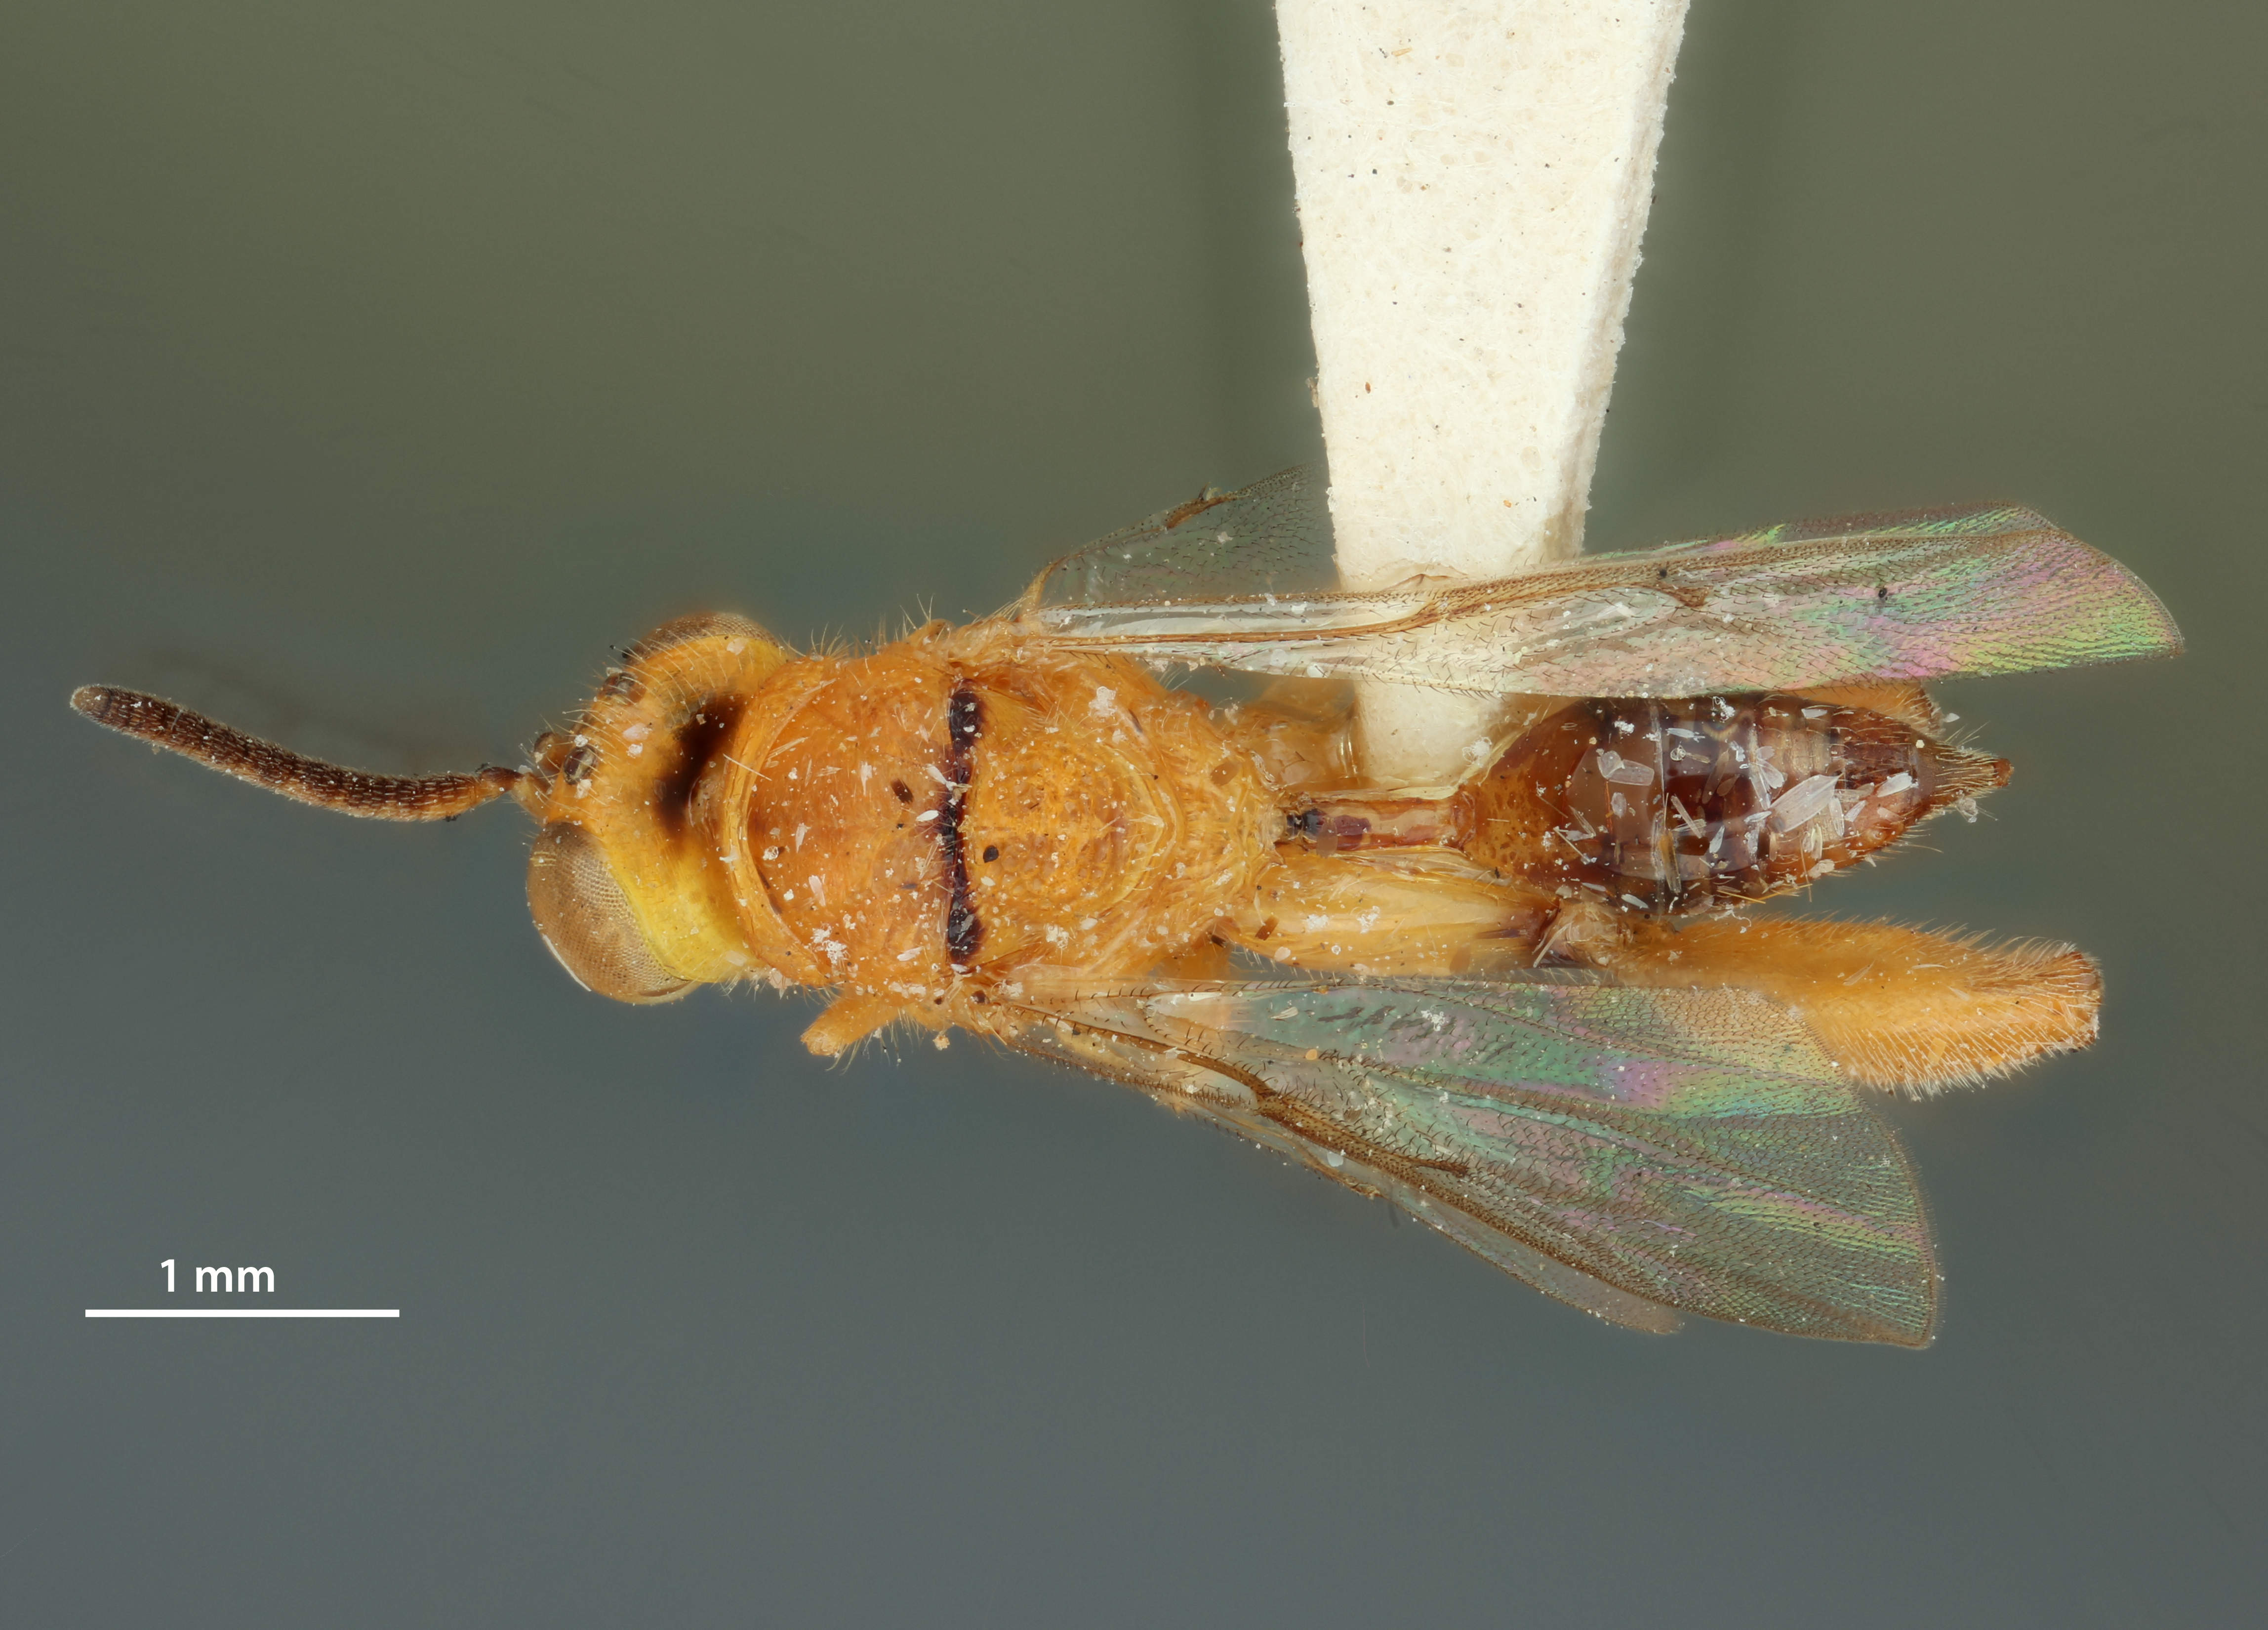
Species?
Hexasmicra trinidadensis
